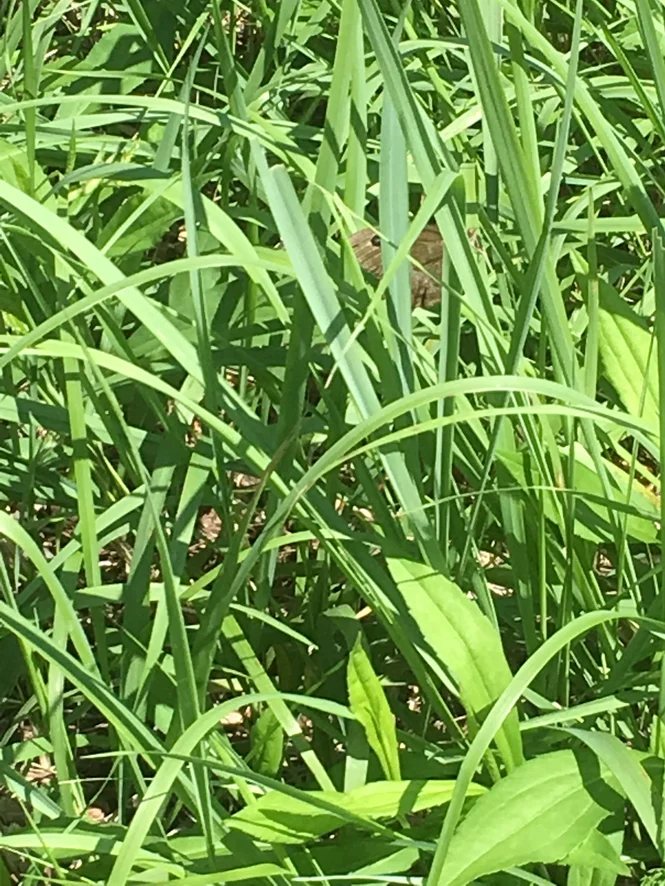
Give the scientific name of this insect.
Minois dryas
